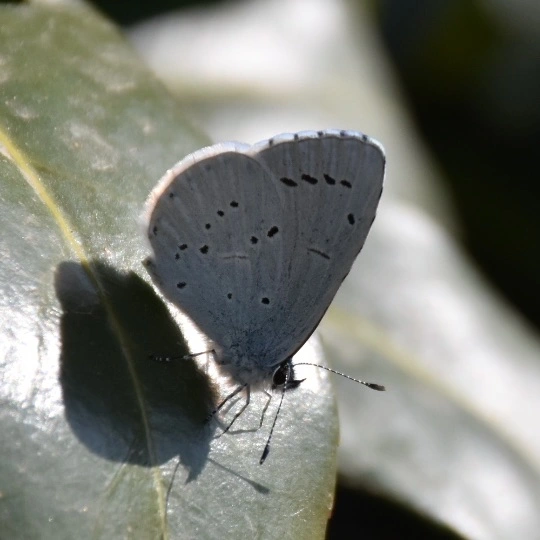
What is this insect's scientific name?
Celastrina argiolus
